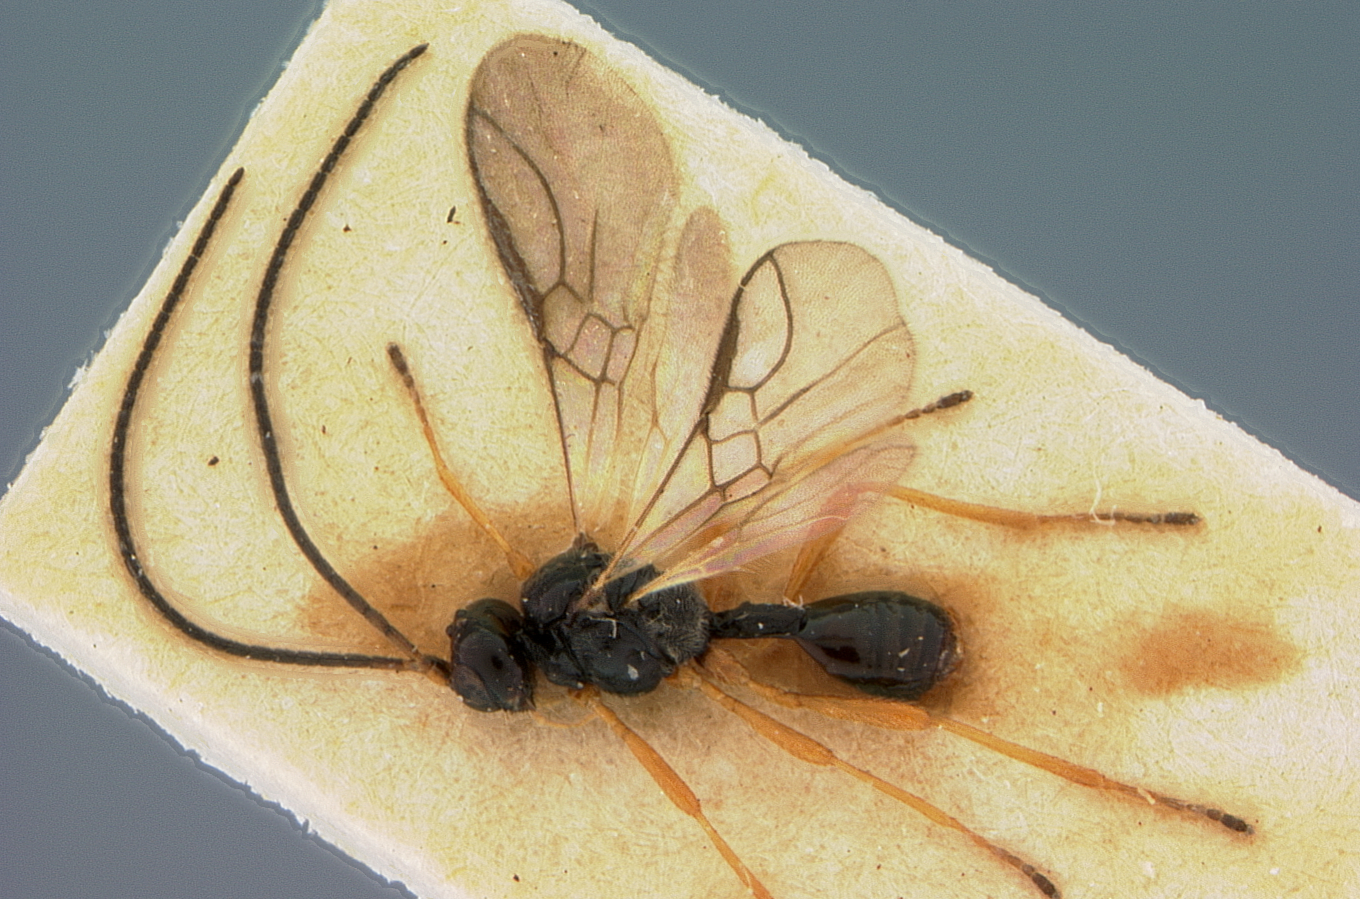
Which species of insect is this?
Chorebus humeralis
